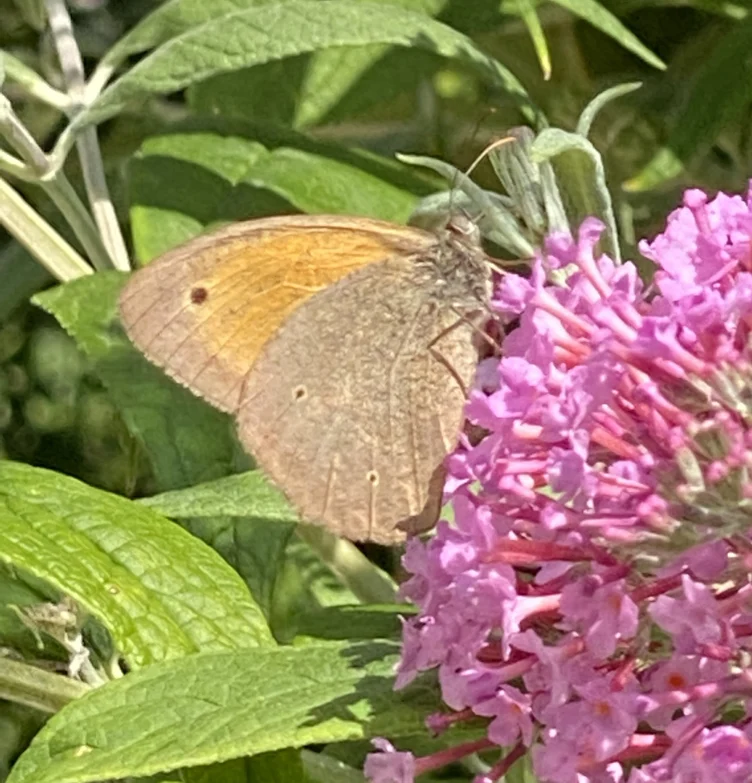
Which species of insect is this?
Maniola jurtina
